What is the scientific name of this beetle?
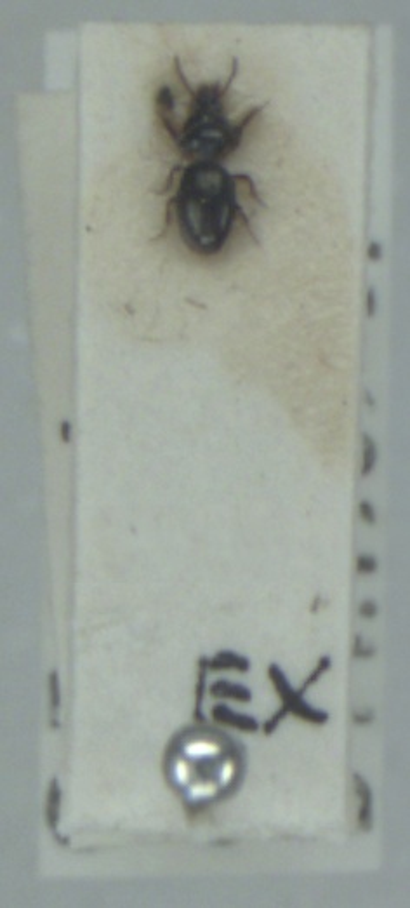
Dyschirius globosus
